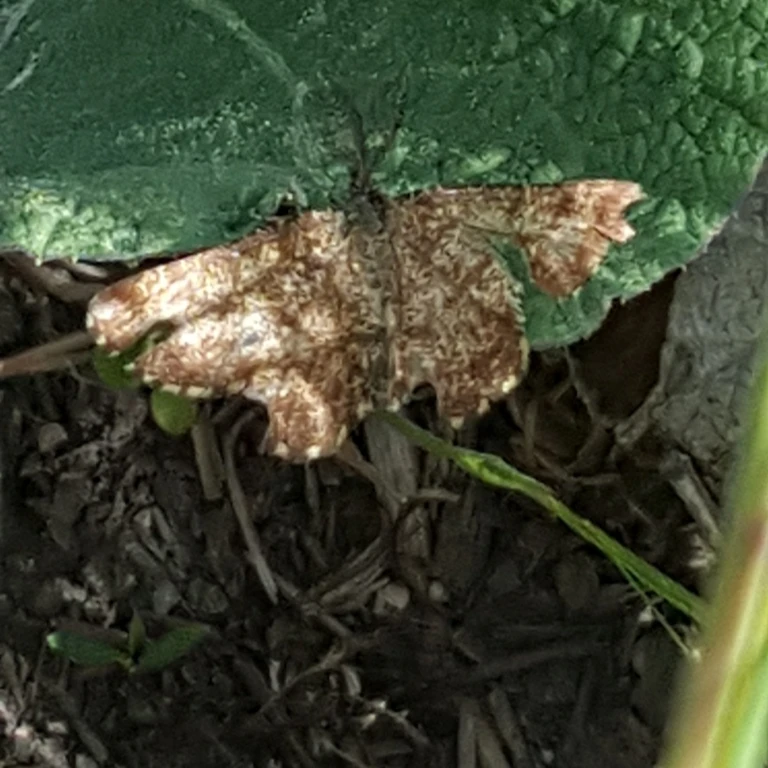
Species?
Ematurga atomaria
